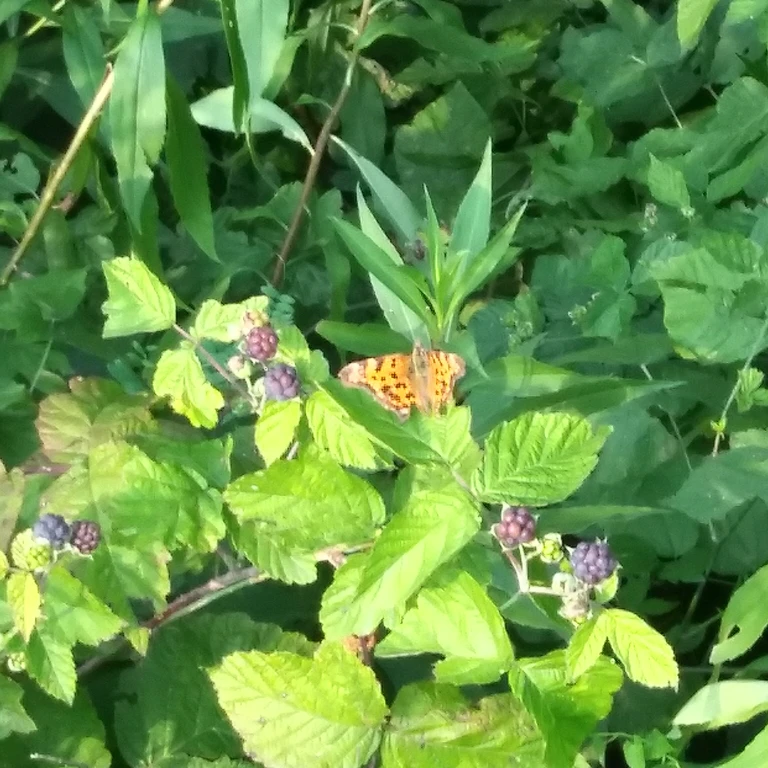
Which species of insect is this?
Polygonia c-album
